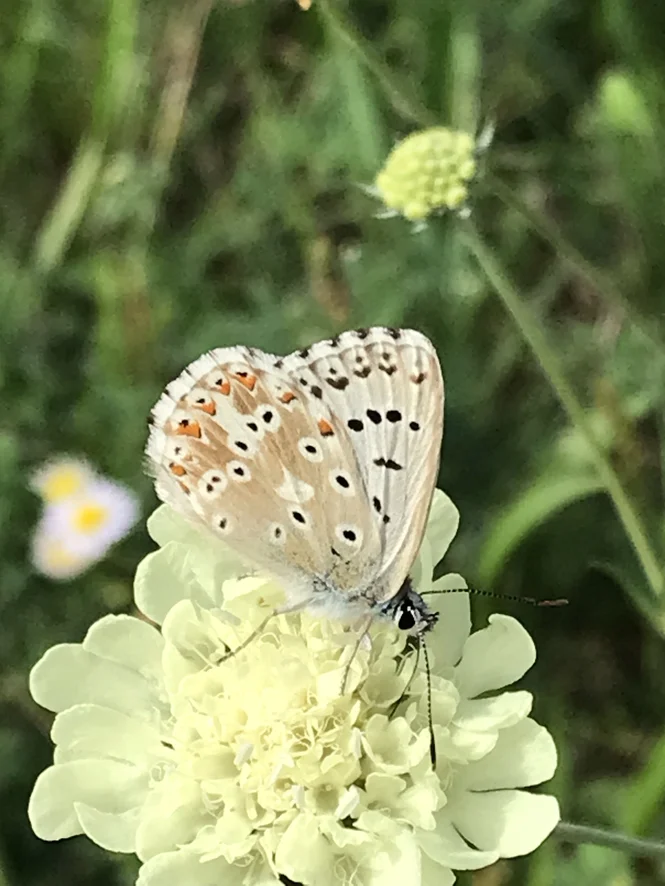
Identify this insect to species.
Lysandra coridon
